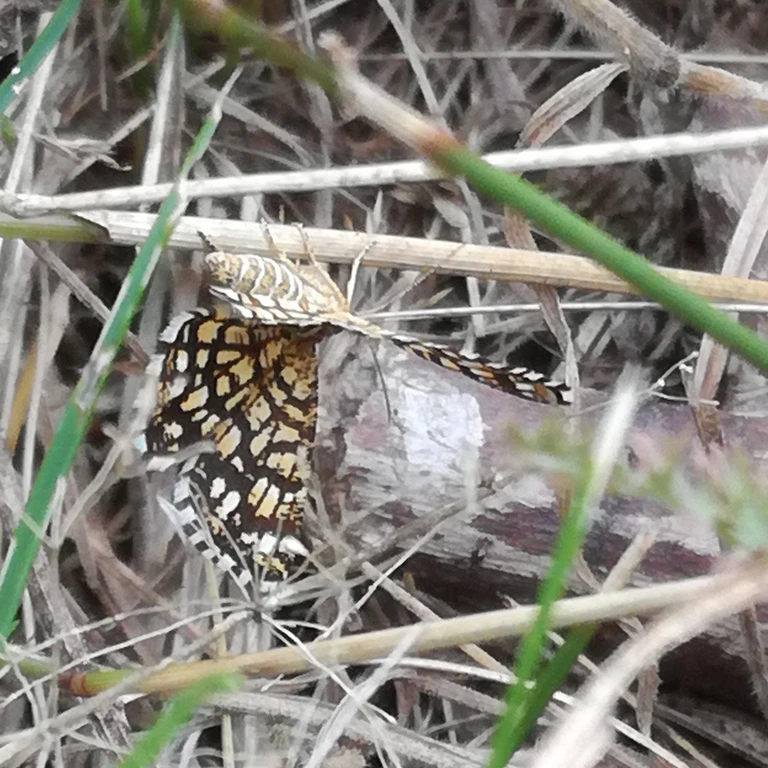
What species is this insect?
Chiasmia clathrata
